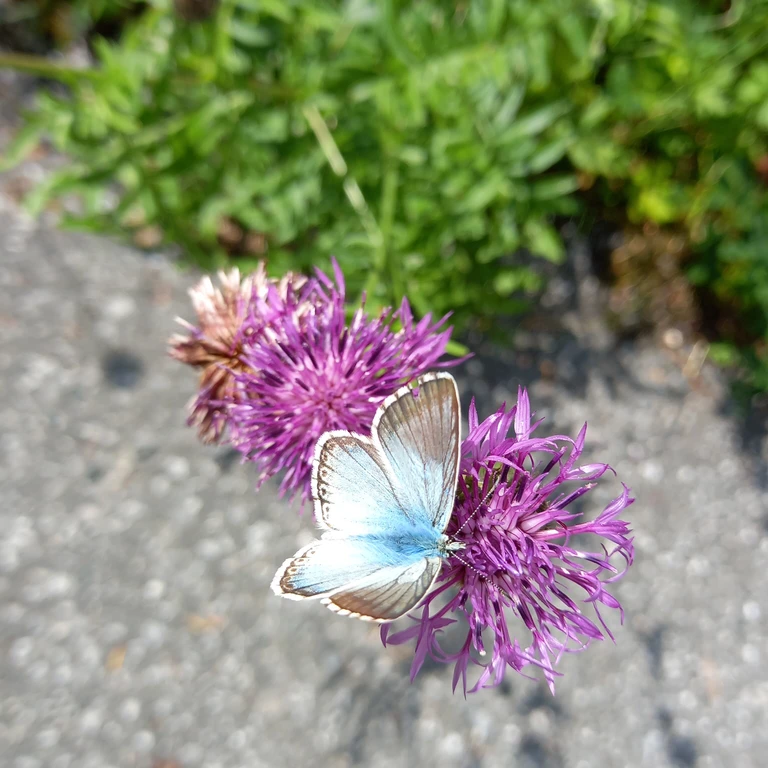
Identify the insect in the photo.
Lysandra coridon
